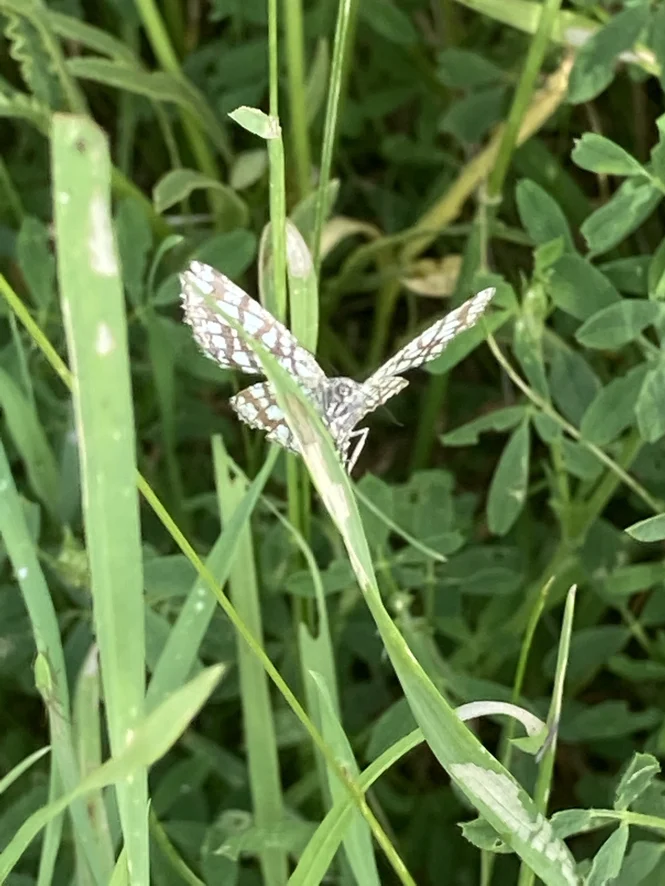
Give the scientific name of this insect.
Chiasmia clathrata
